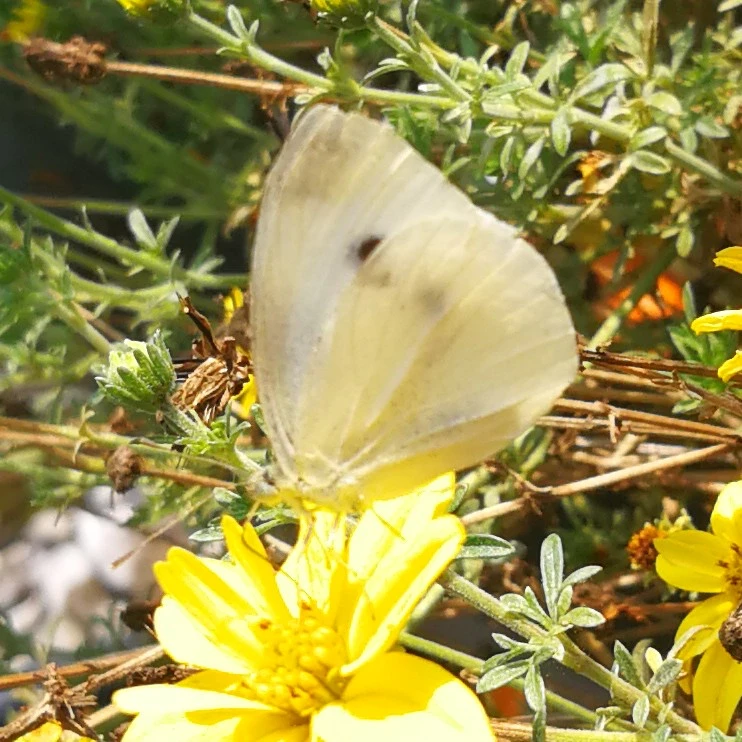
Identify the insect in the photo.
Pieris rapae
